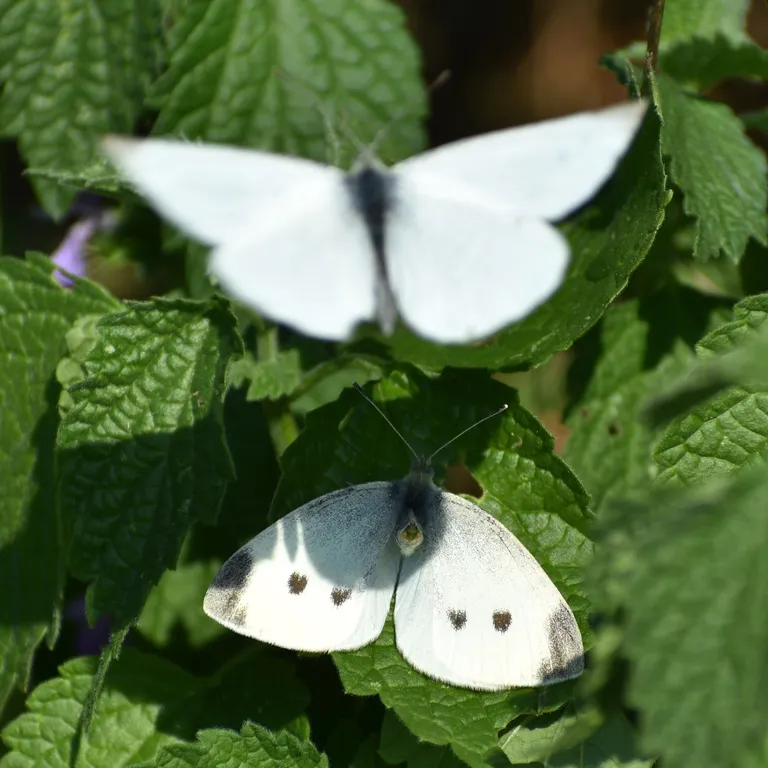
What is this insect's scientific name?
Pieris rapae
